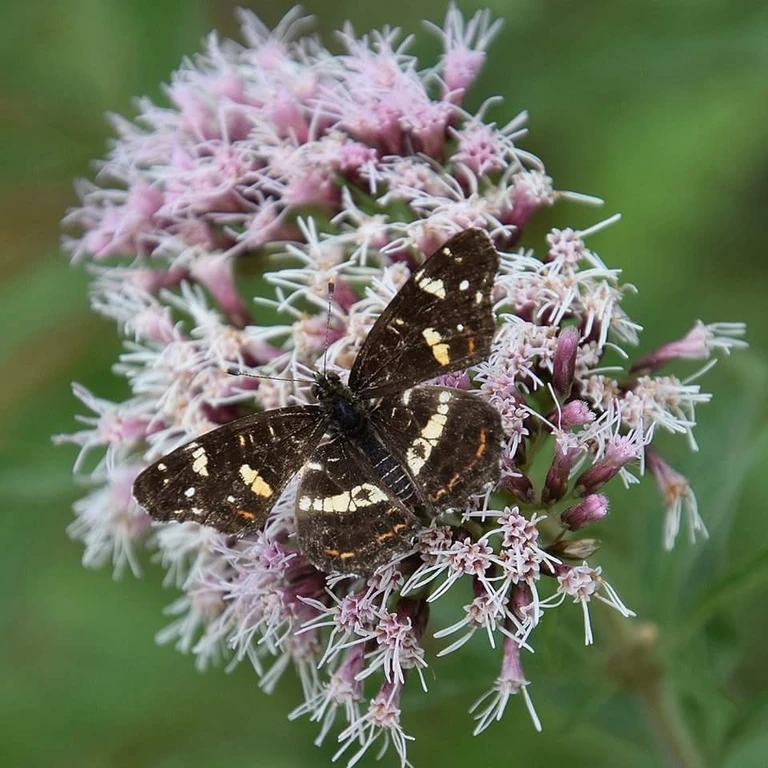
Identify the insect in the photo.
Araschnia levana
